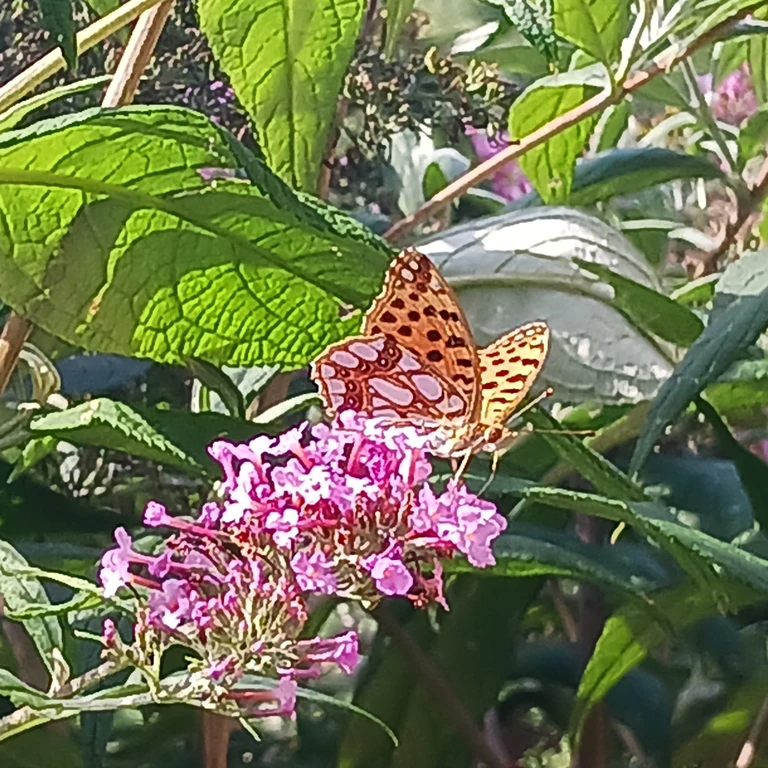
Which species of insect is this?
Issoria lathonia
